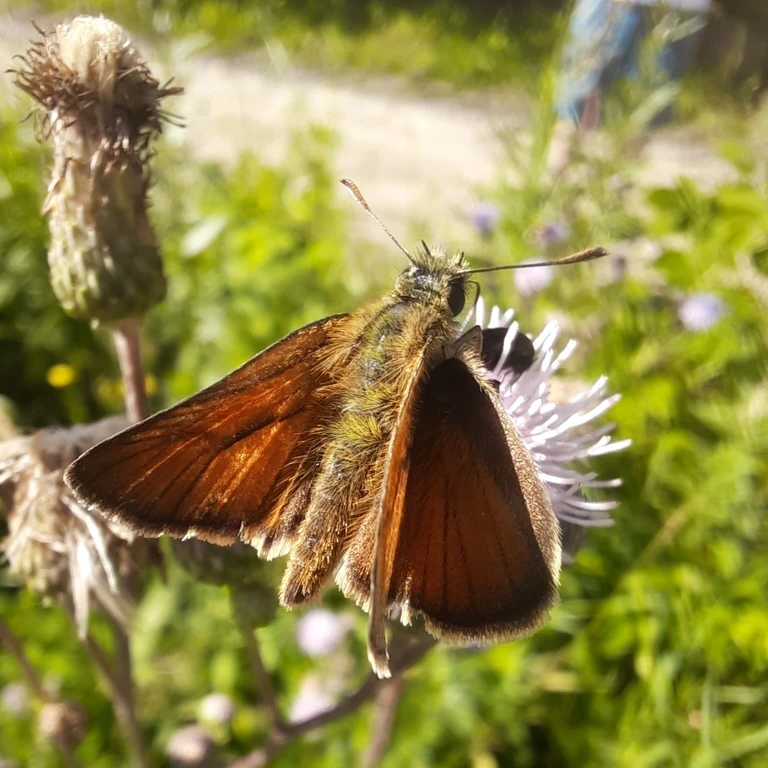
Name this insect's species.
Thymelicus sylvestris
